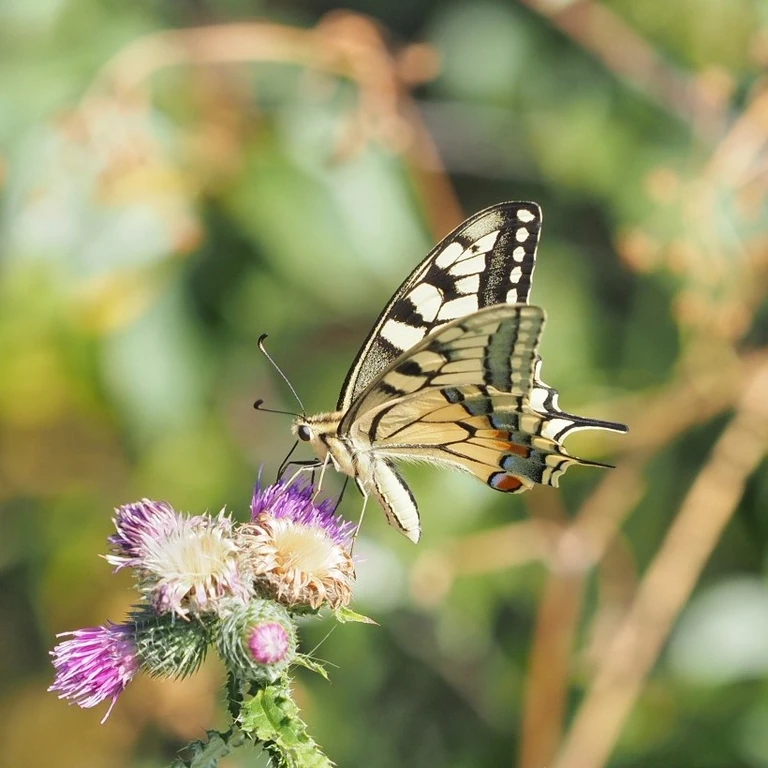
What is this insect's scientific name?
Papilio machaon
